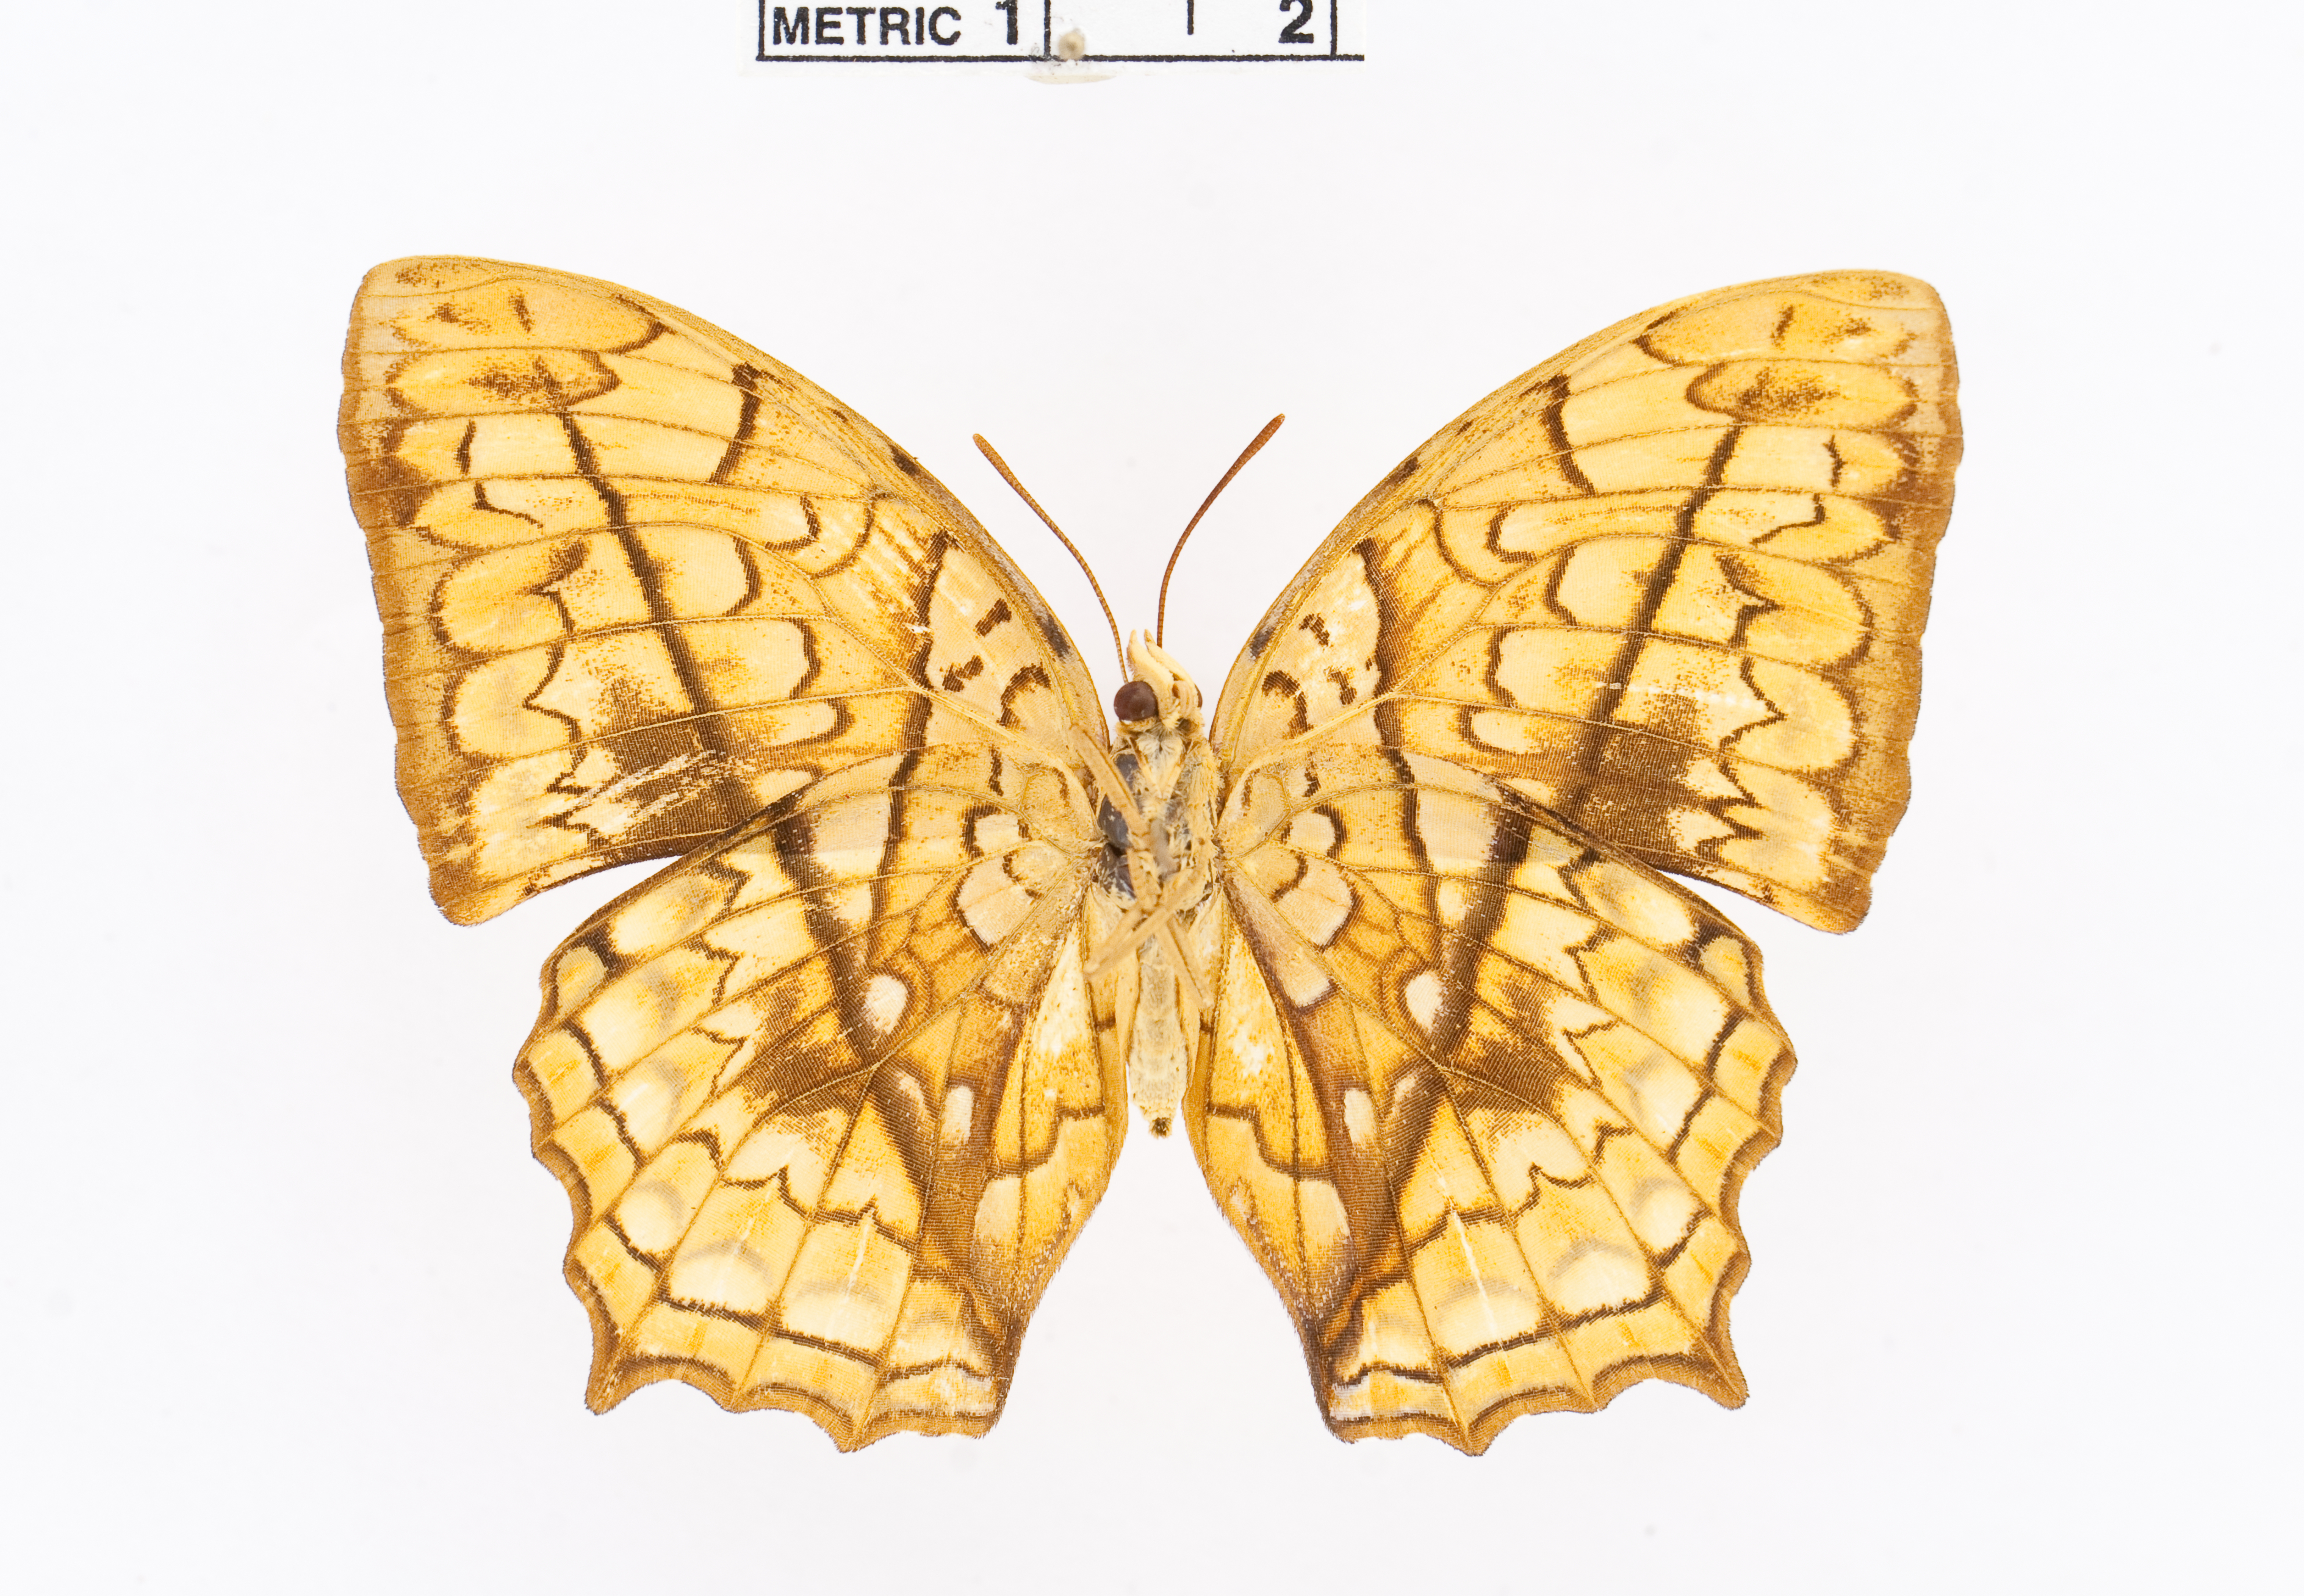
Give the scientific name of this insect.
Charaxes pleione
